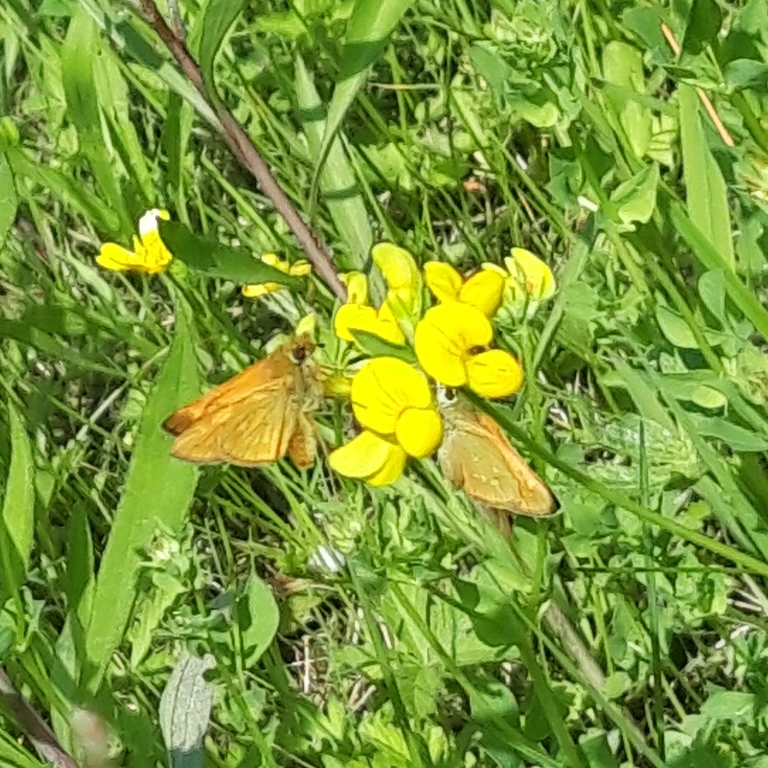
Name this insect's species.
Ochlodes sylvanus (also Ochlodes venata)
